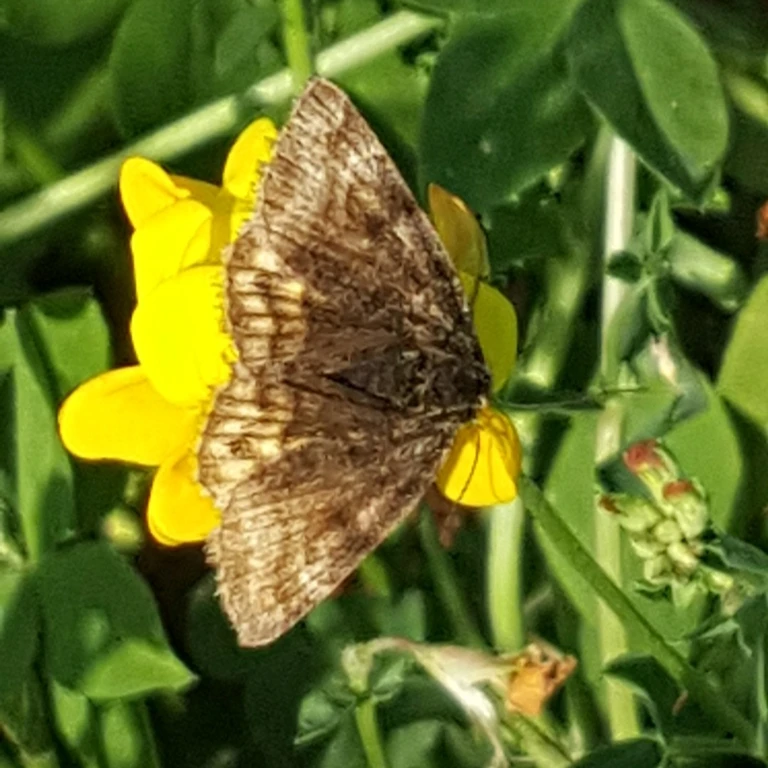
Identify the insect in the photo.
Euclidia glyphica
